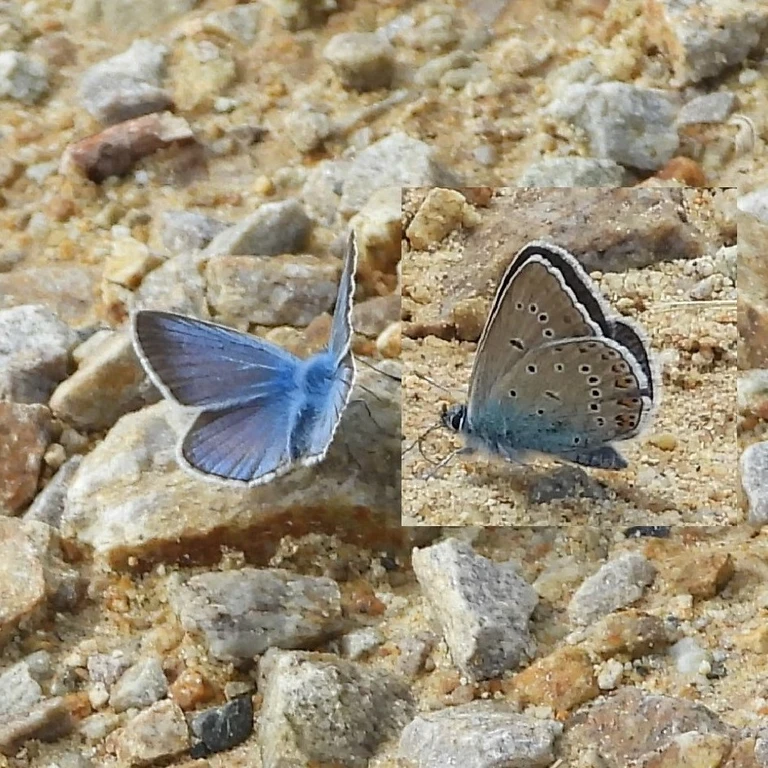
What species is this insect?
Polyommatus amandus (also Plebejus amanda)
